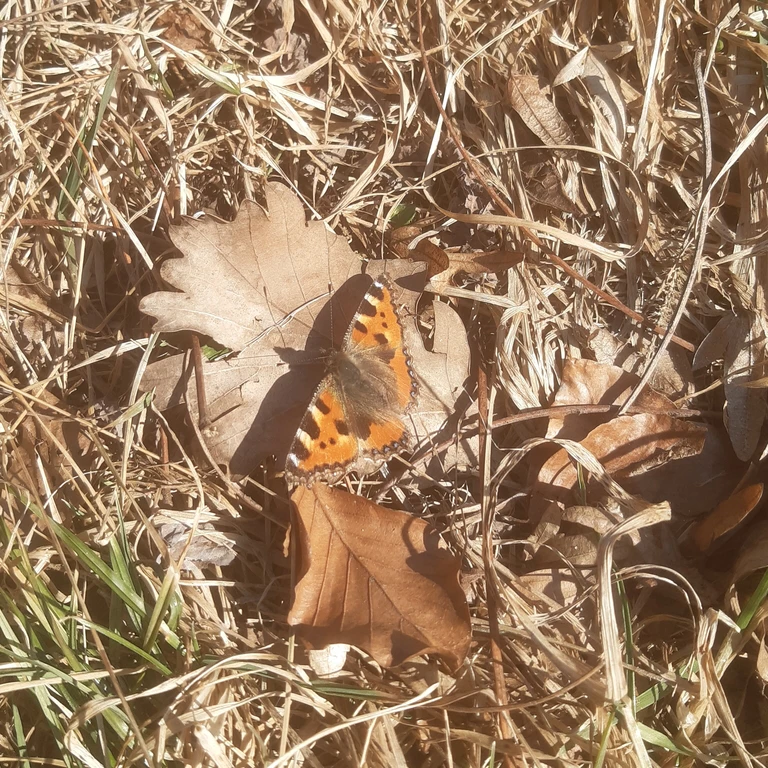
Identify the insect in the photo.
Aglais urticae
